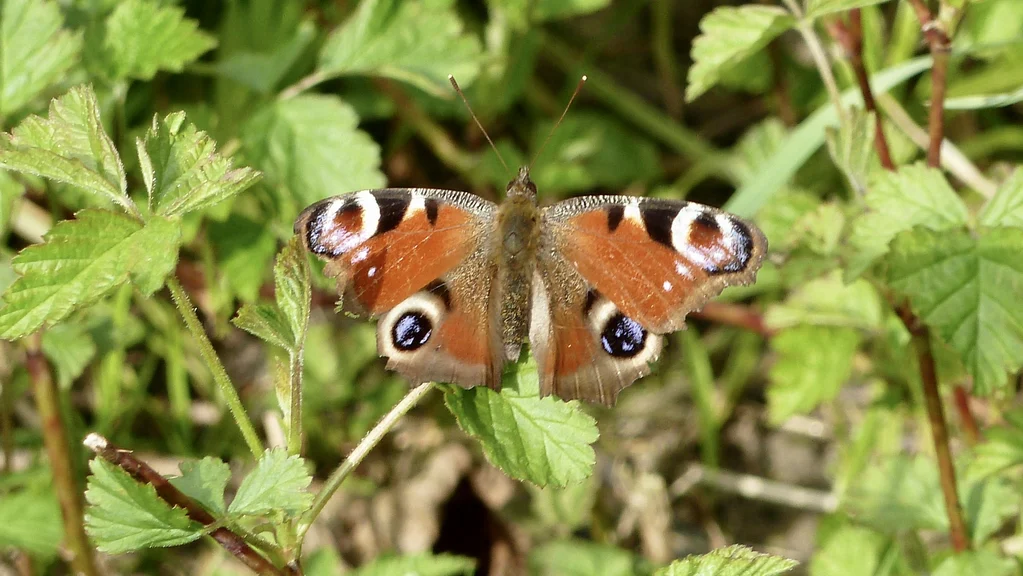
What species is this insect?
Aglais io
